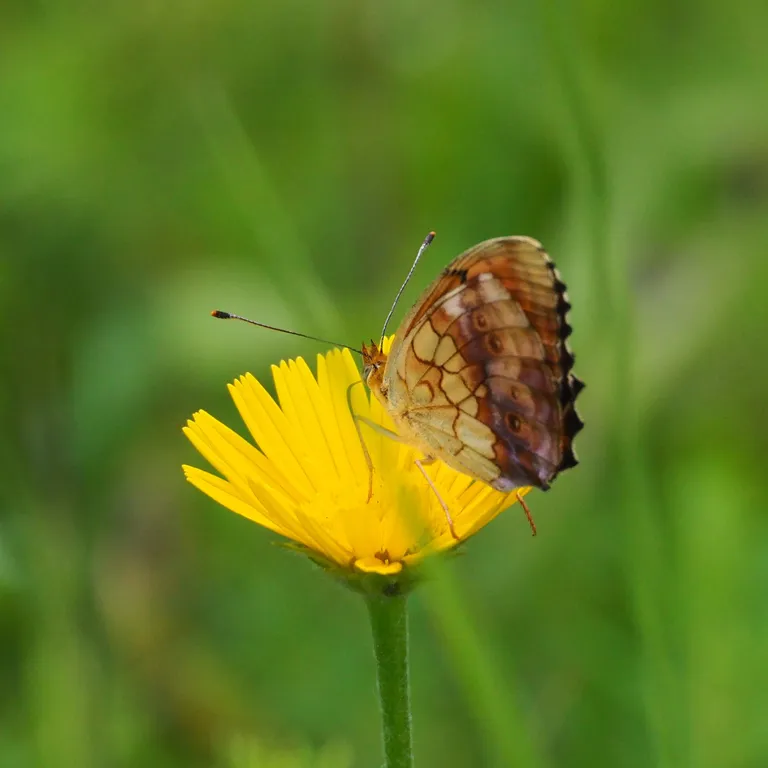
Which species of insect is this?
Brenthis daphne
